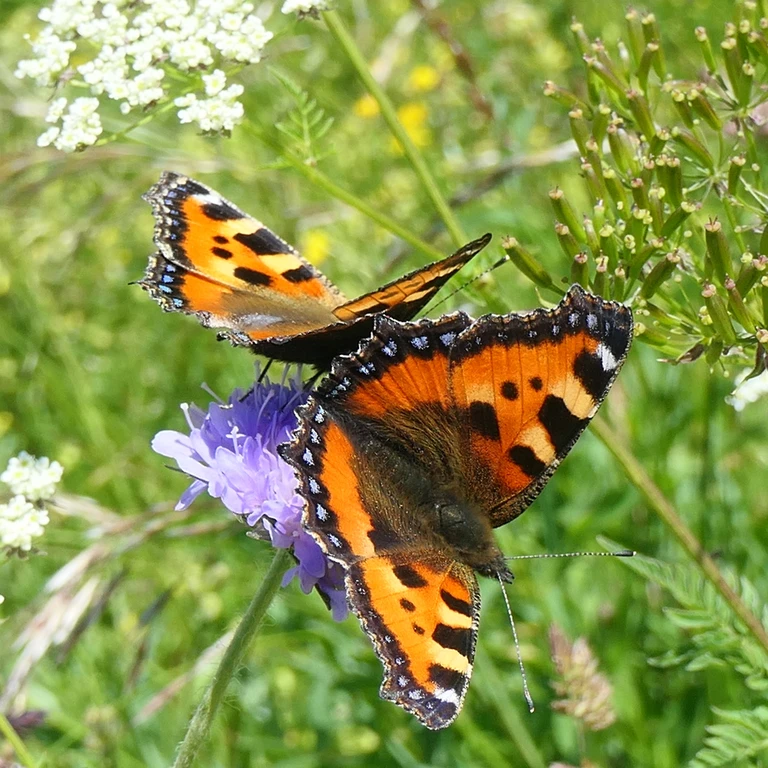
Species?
Aglais urticae
